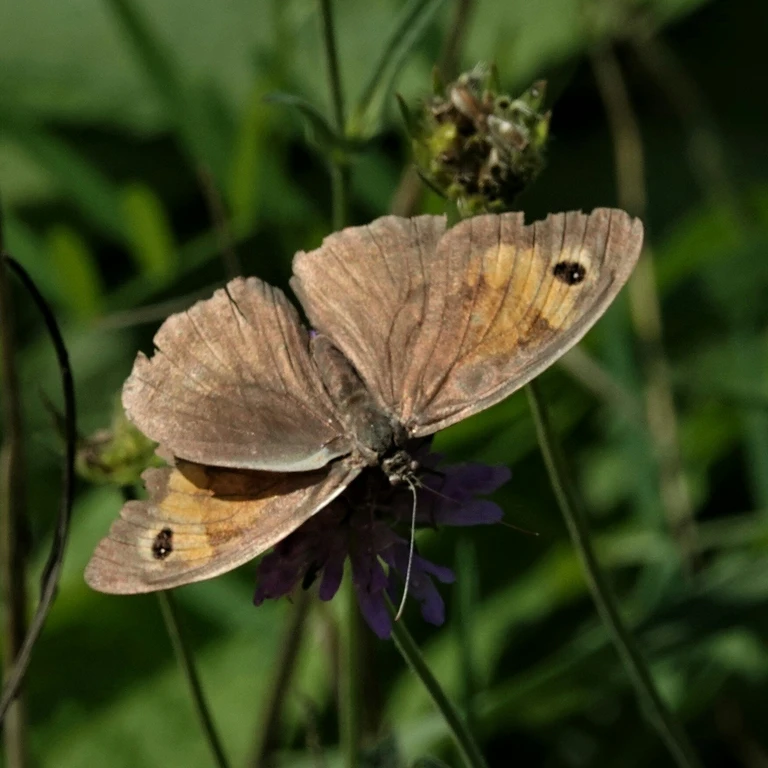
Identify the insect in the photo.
Maniola jurtina
